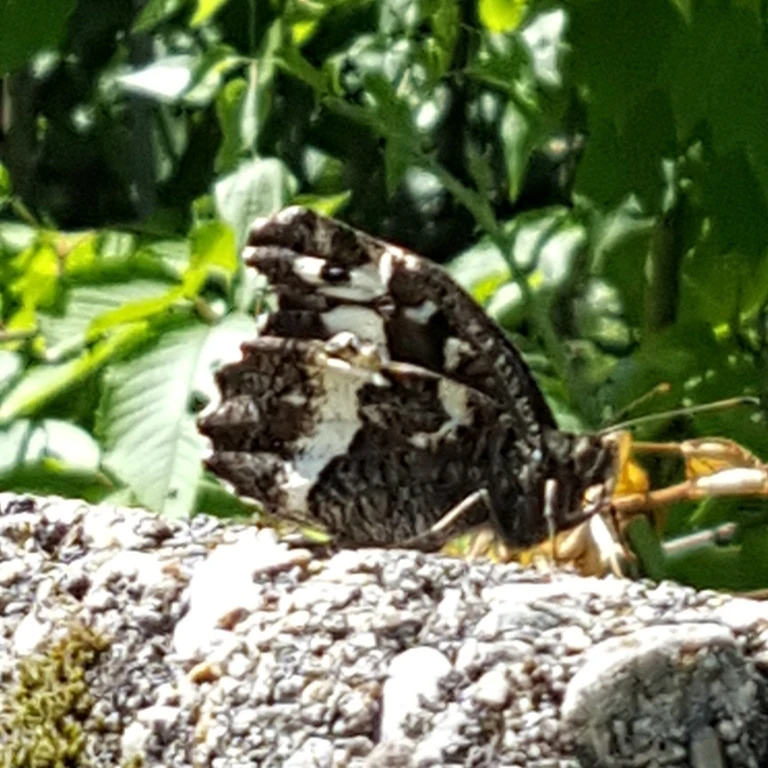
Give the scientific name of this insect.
Brintesia circe
